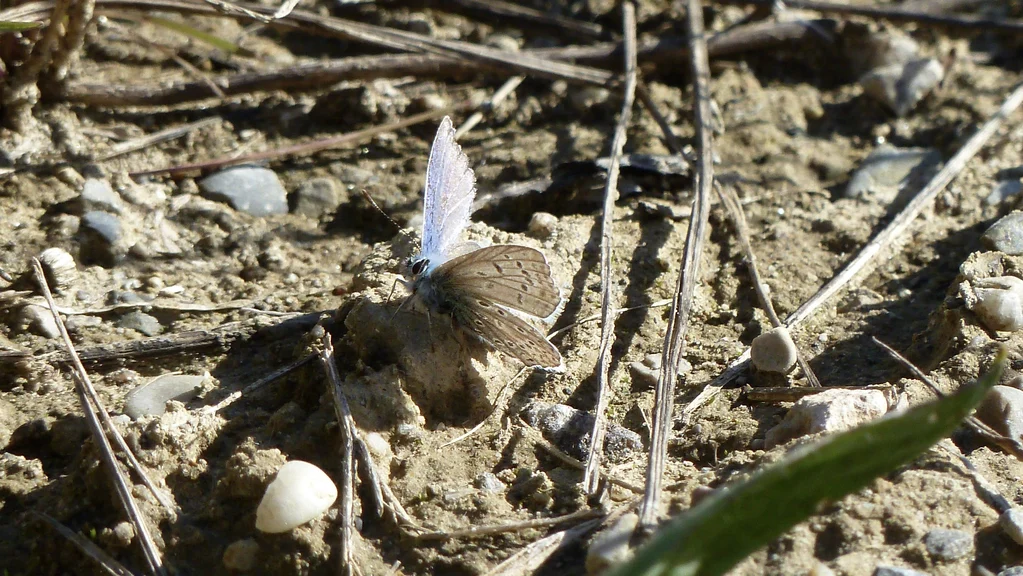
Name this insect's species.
Polyommatus icarus
